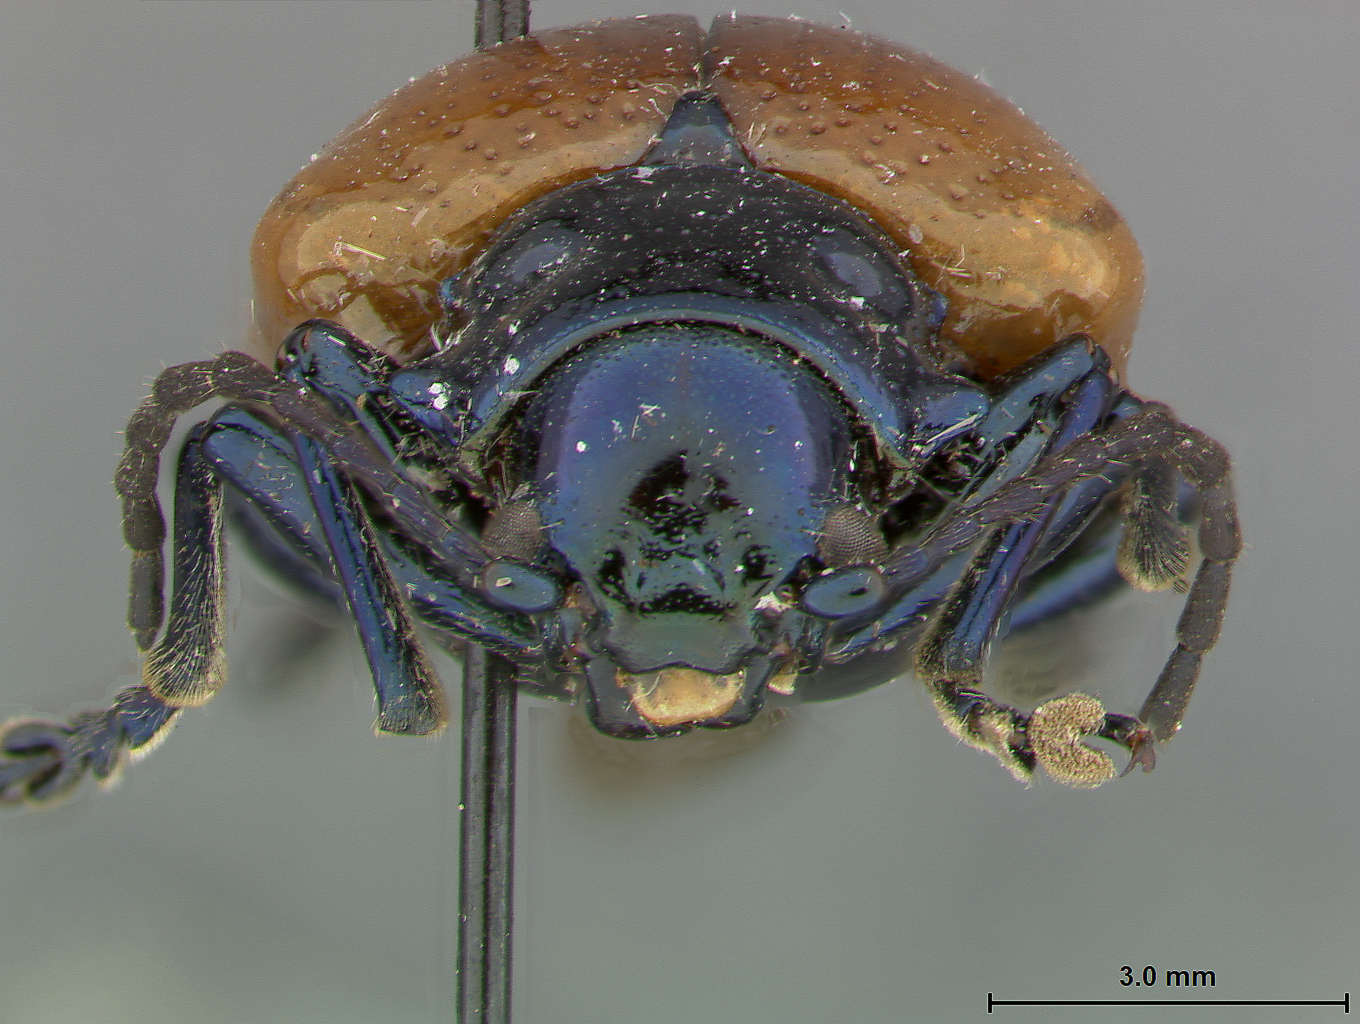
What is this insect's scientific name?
Macrolema submetallica
